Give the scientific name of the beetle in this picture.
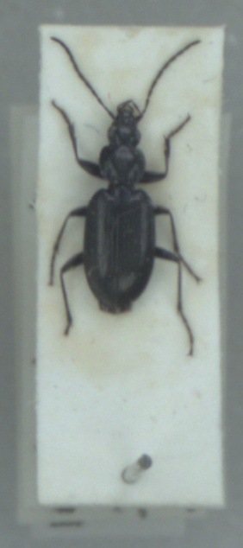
Agonum gracile
